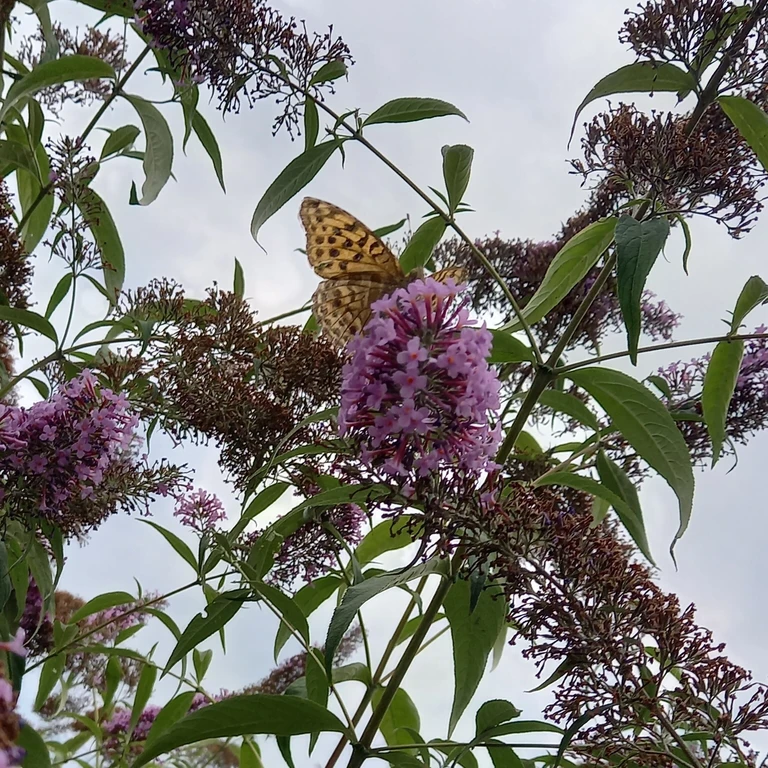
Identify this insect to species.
Argynnis paphia
